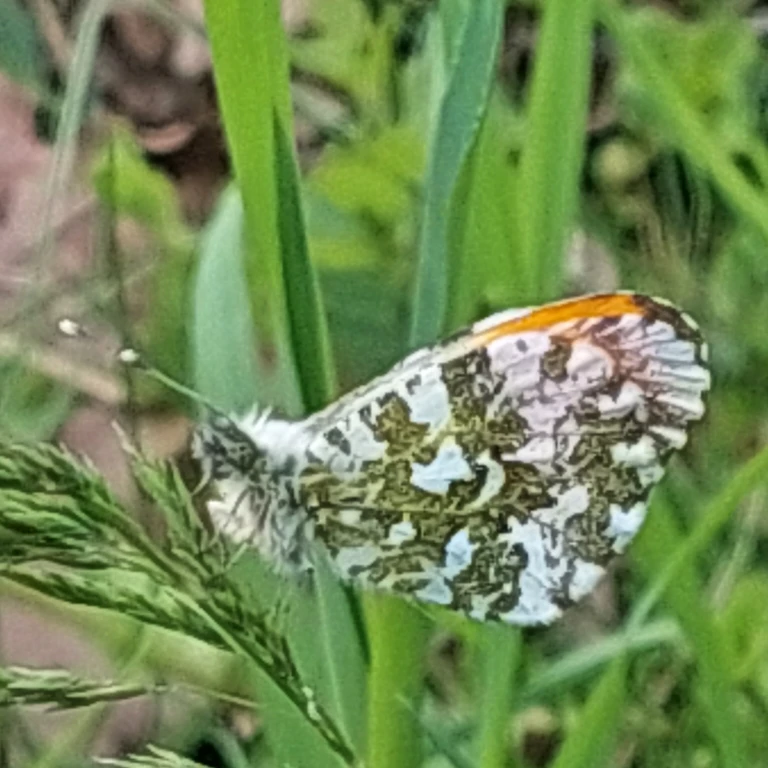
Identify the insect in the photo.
Anthocharis cardamines
